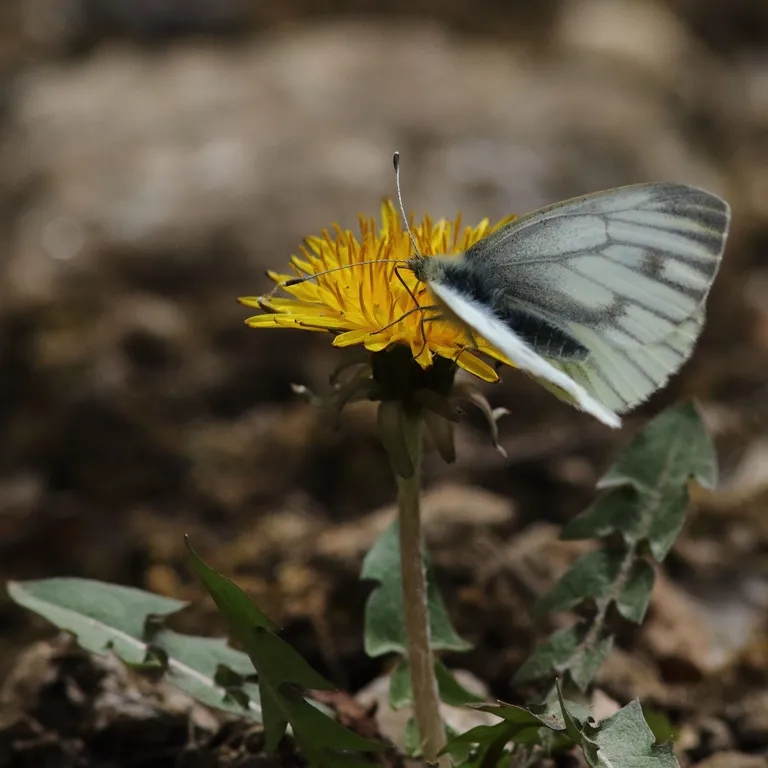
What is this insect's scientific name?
Pieris napi
